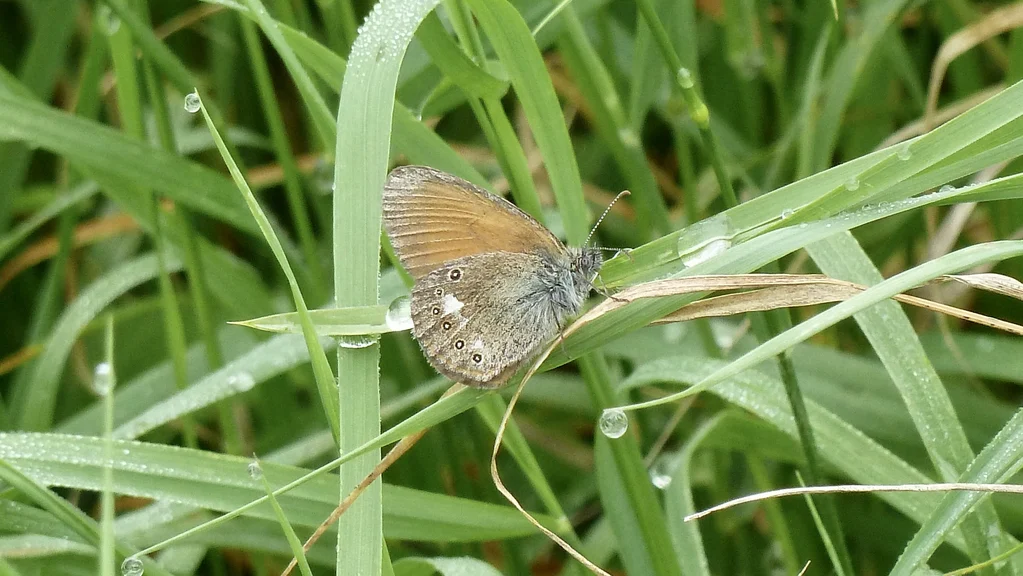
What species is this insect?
Coenonympha glycerion (also Coenonympha iphis)
